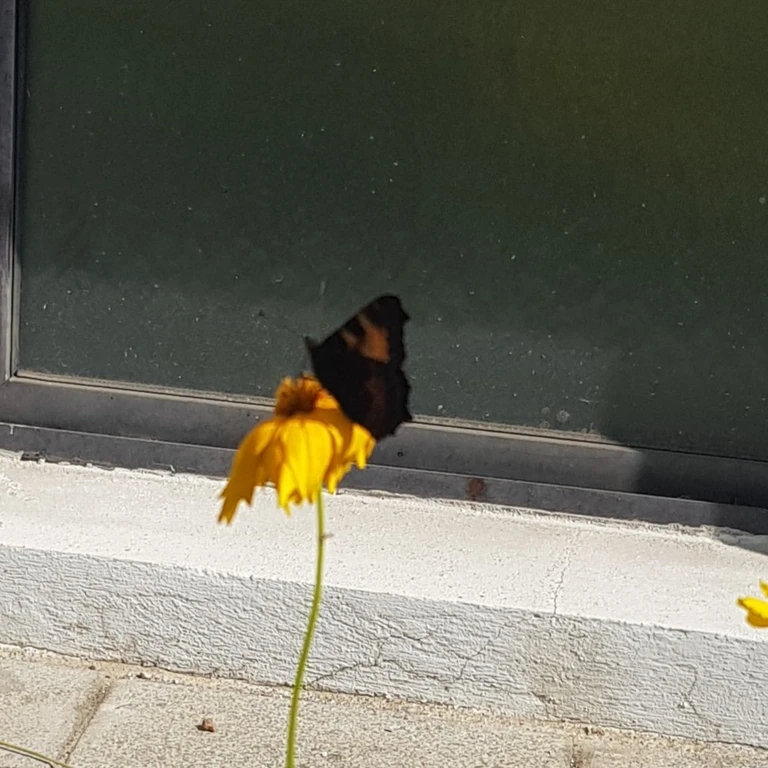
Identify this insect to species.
Aglais urticae
